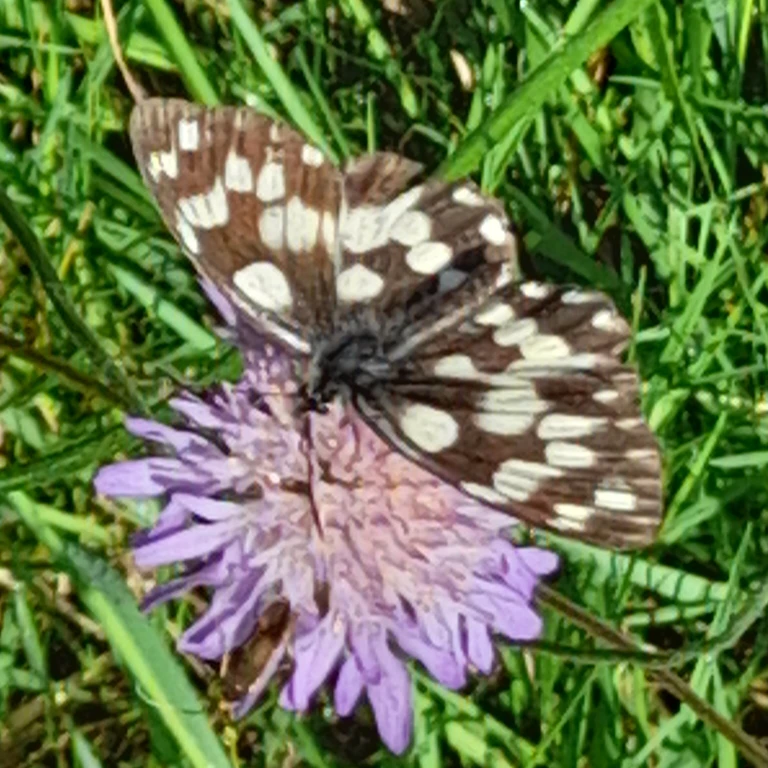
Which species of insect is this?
Melanargia galathea
